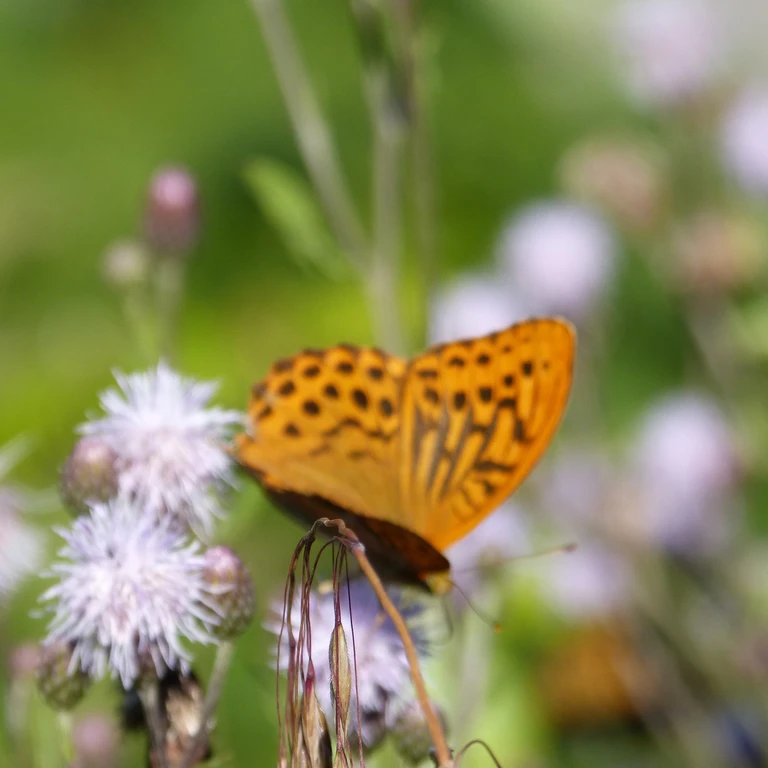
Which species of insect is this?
Argynnis paphia
